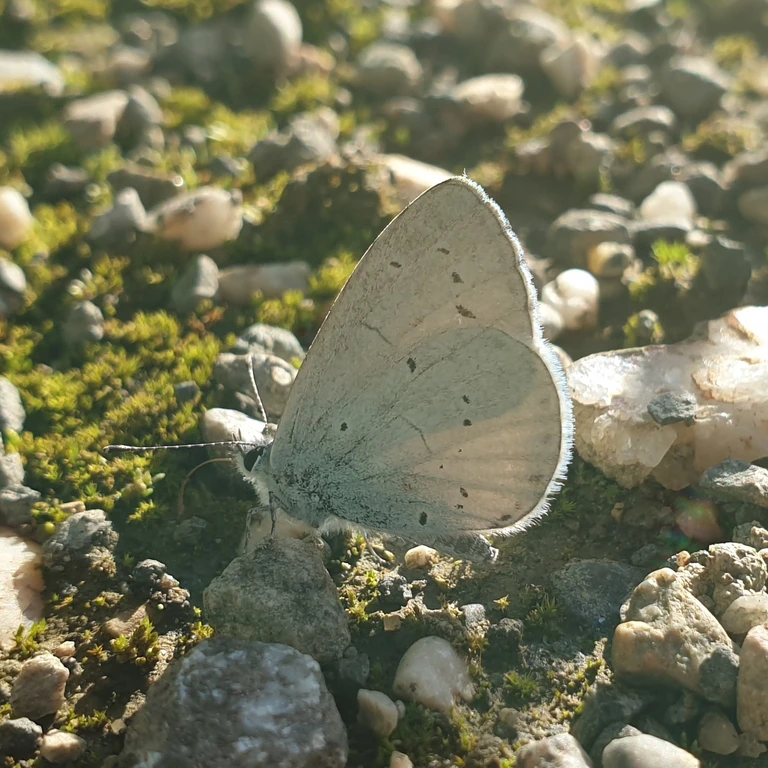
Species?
Celastrina argiolus
